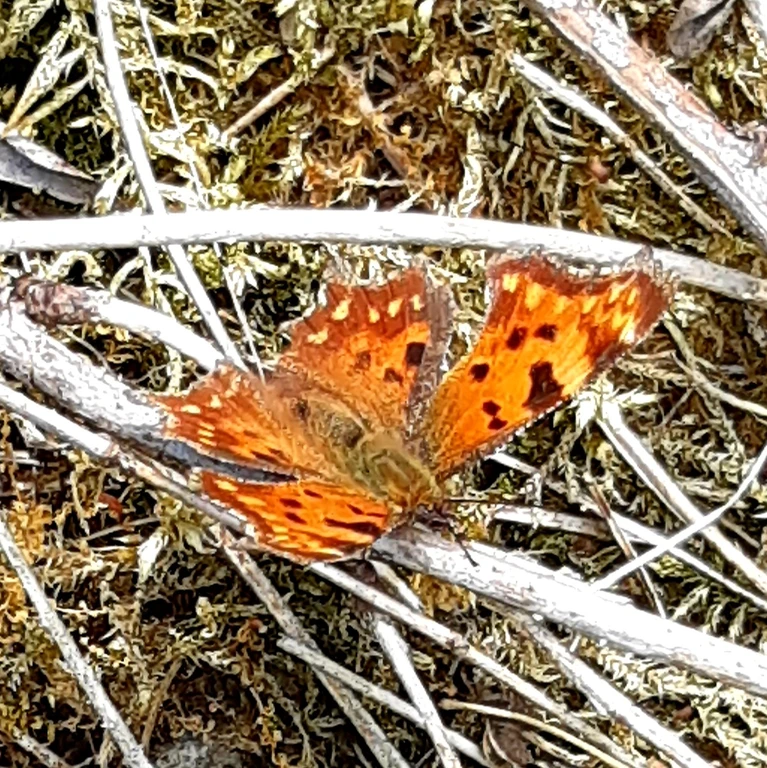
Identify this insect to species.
Polygonia c-album
